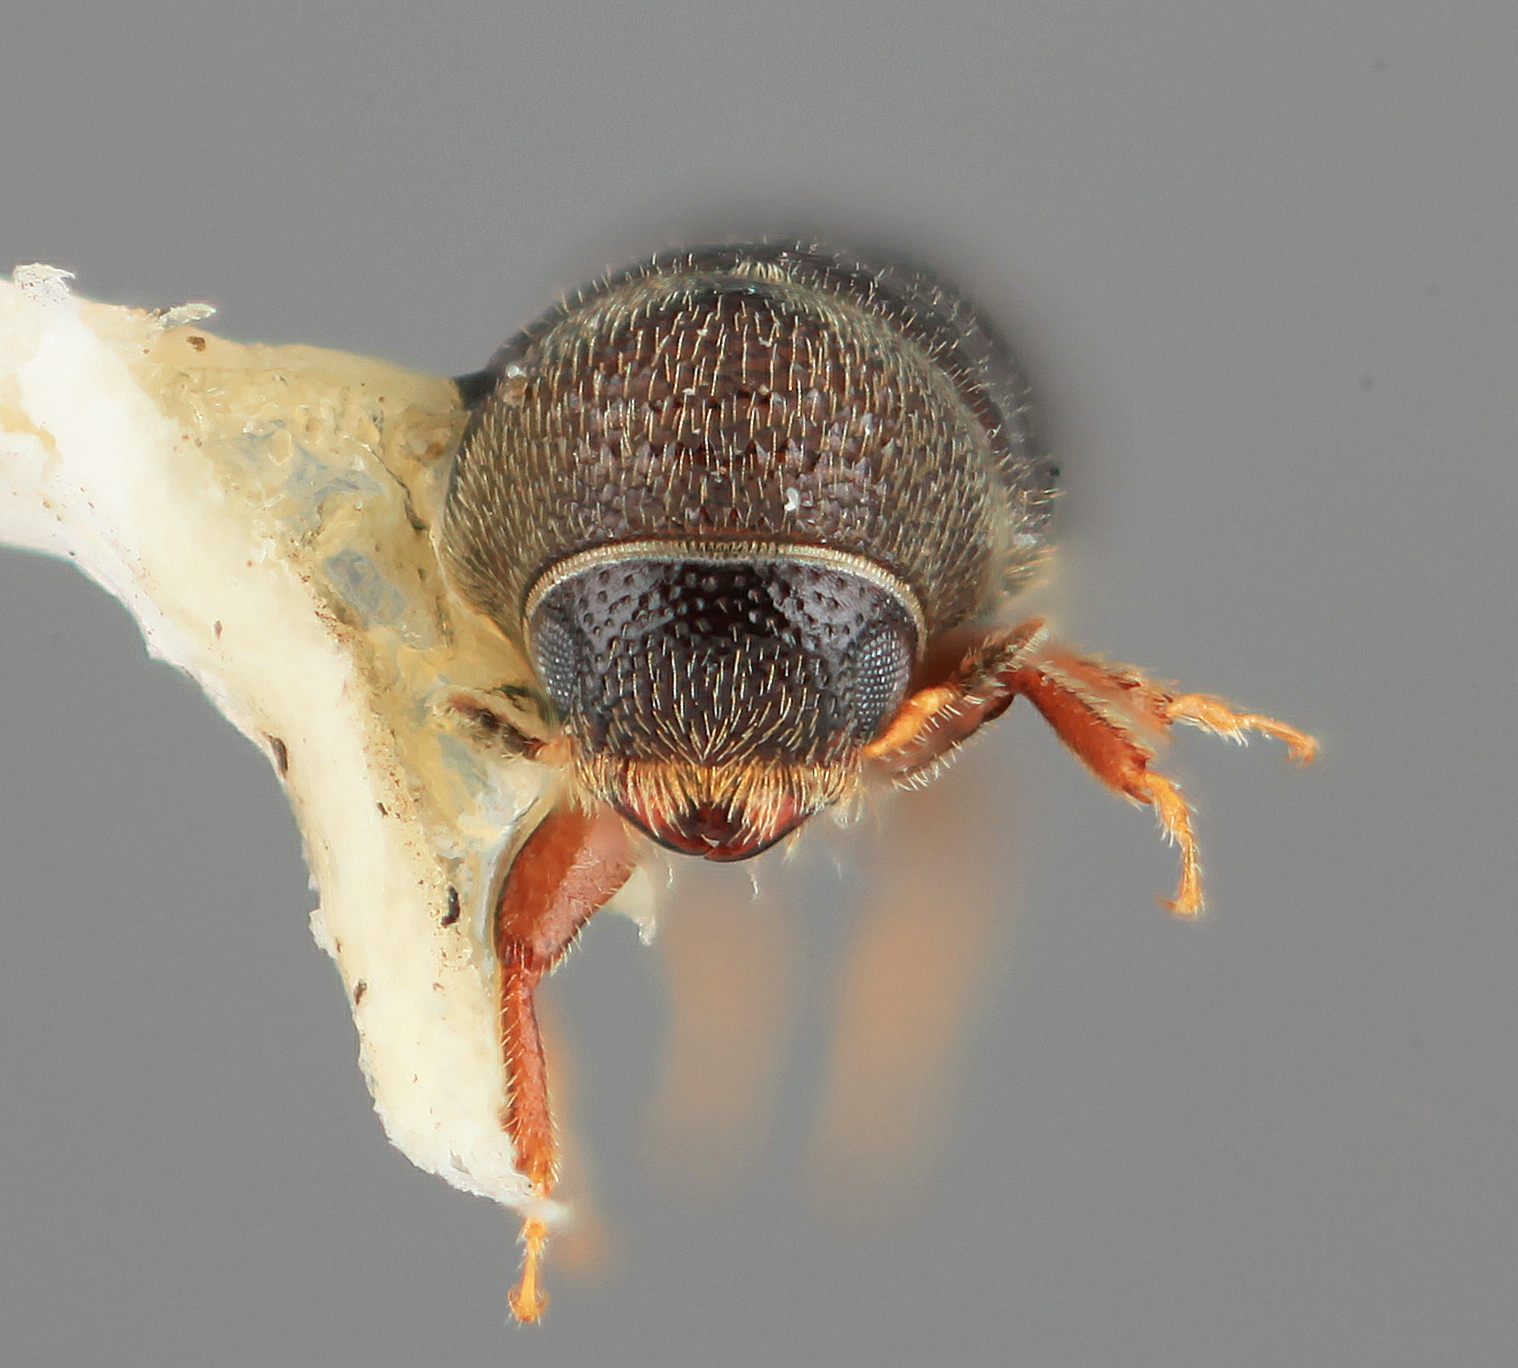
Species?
Pityophthorus indigens
